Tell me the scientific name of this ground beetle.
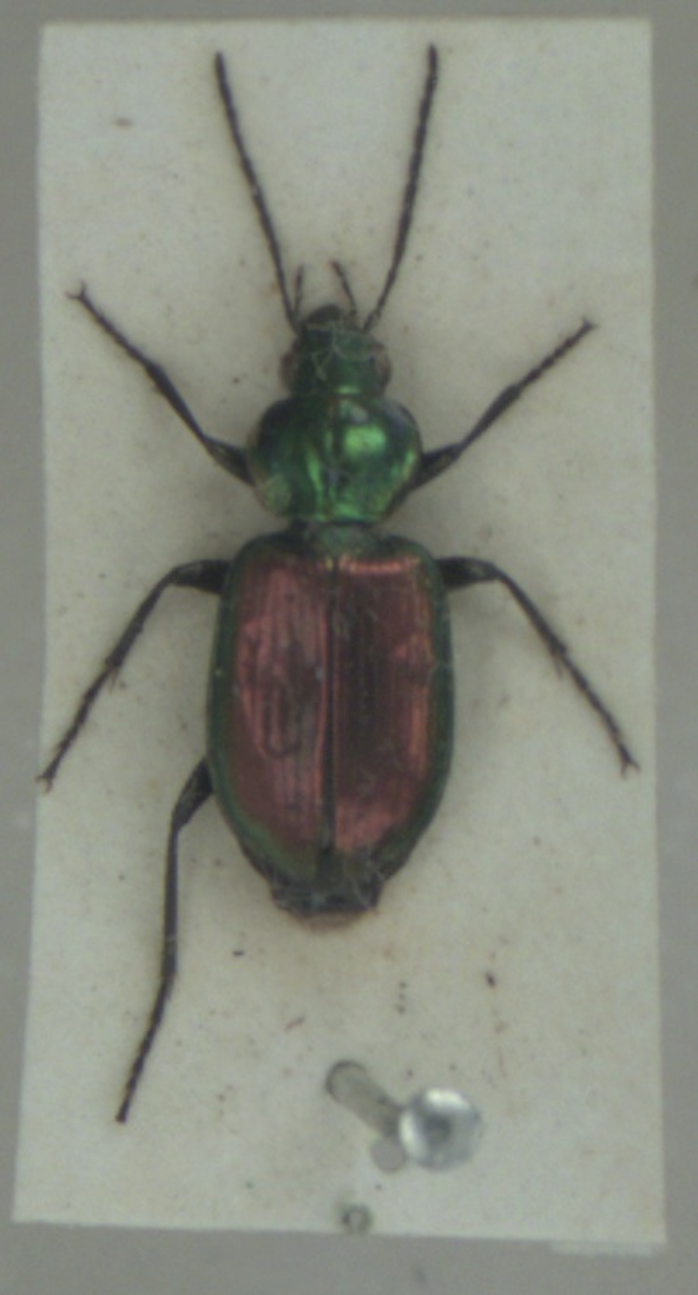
Agonum sexpunctatum
